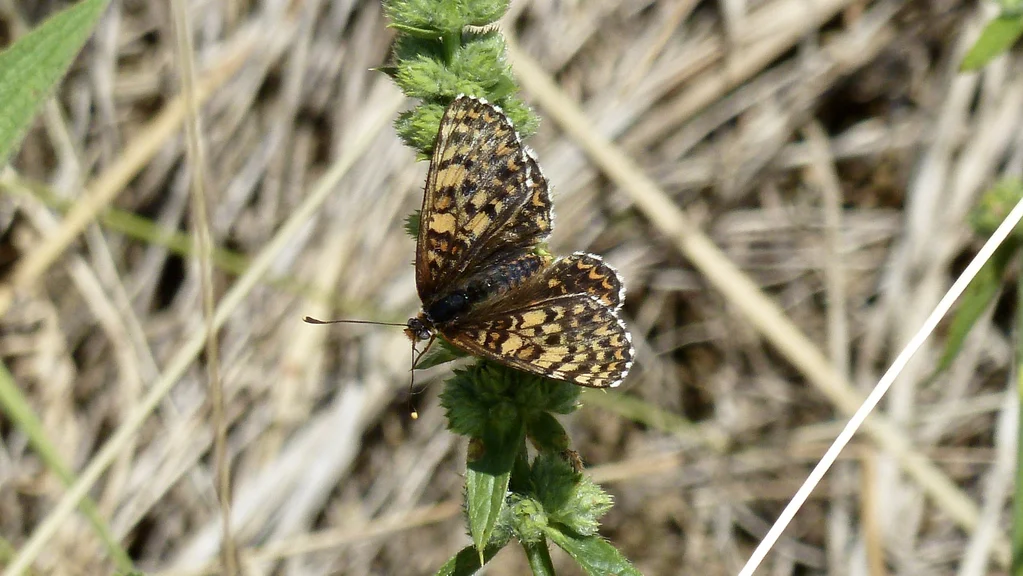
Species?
Melitaea didyma
